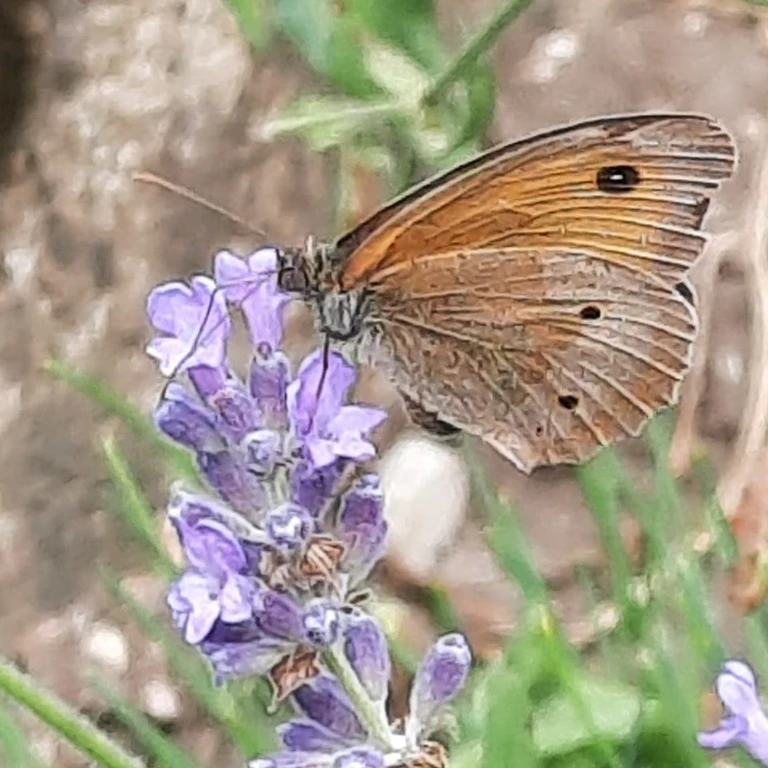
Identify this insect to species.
Maniola jurtina
